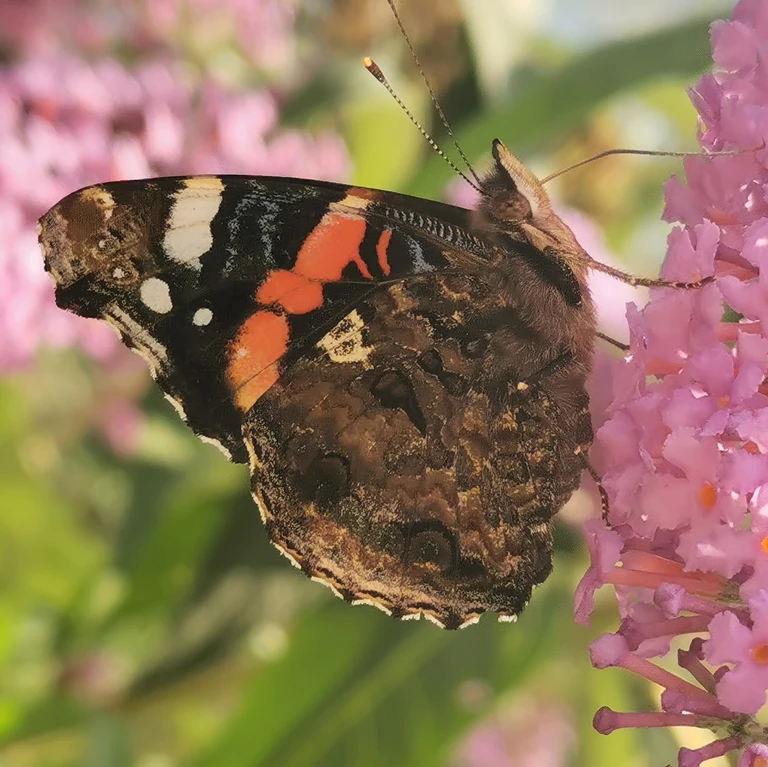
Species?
Vanessa atalanta
